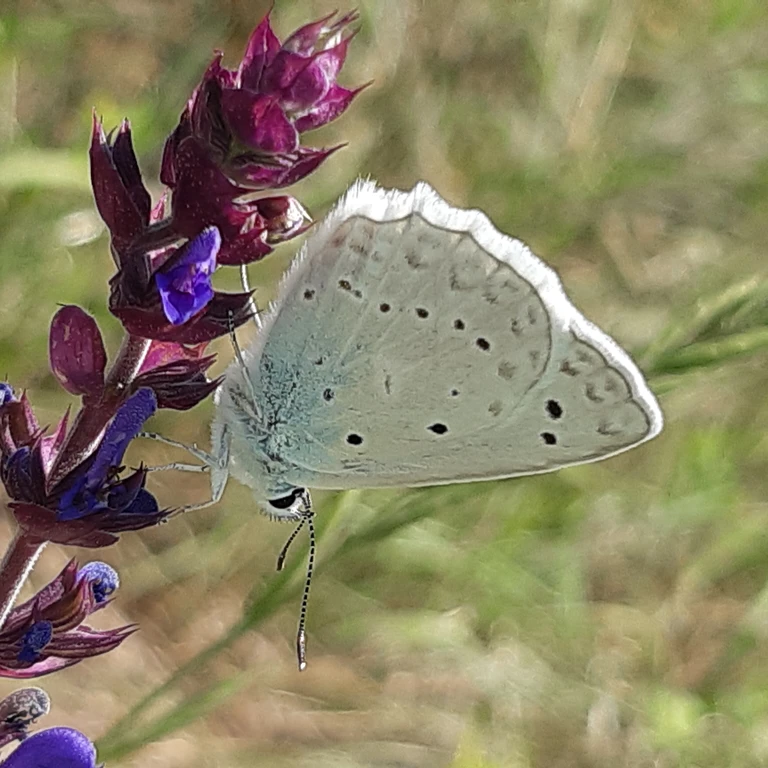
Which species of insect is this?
Polyommatus daphnis
